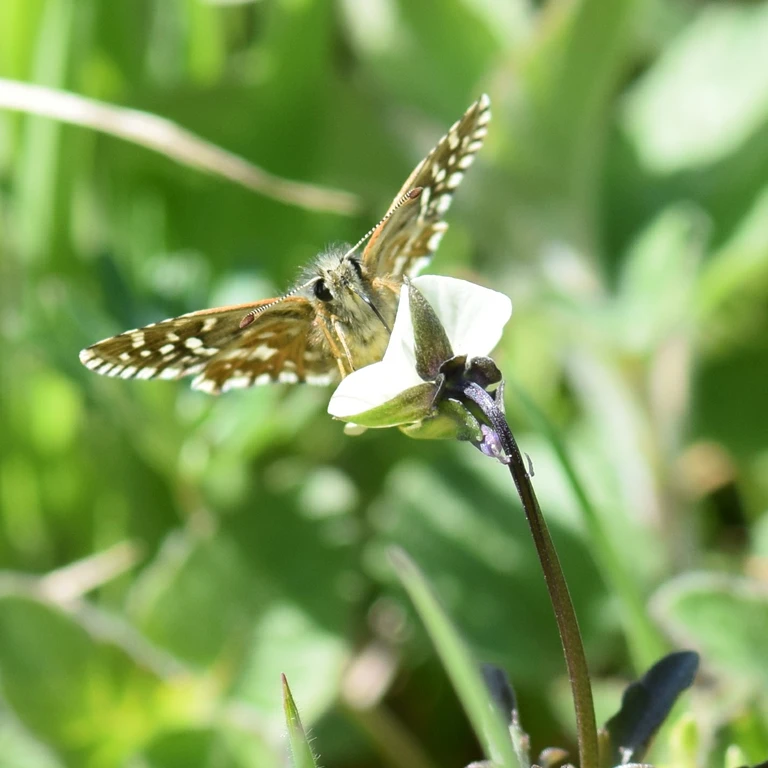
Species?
Pyrgus malvae
